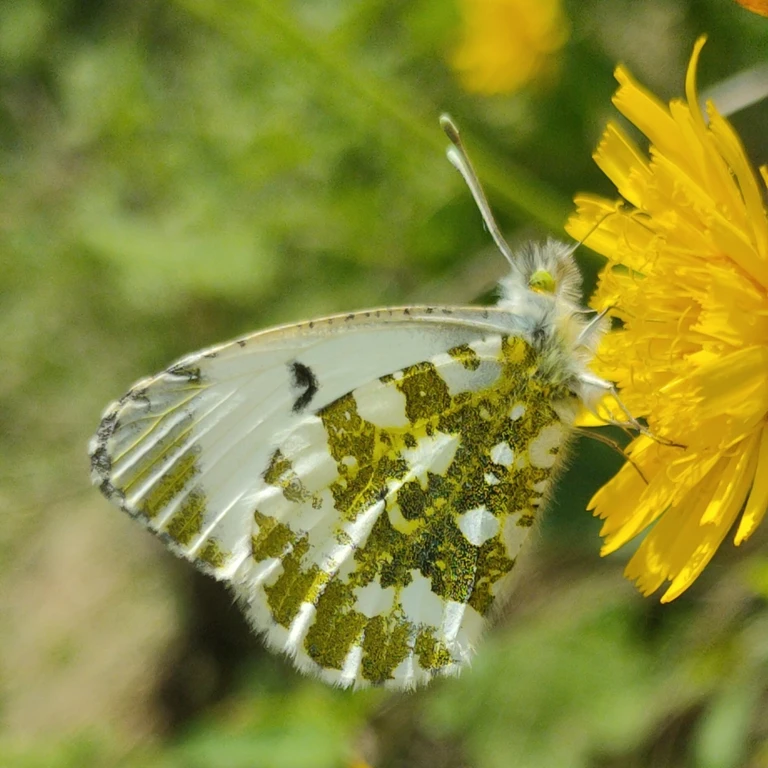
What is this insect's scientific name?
Anthocharis cardamines
